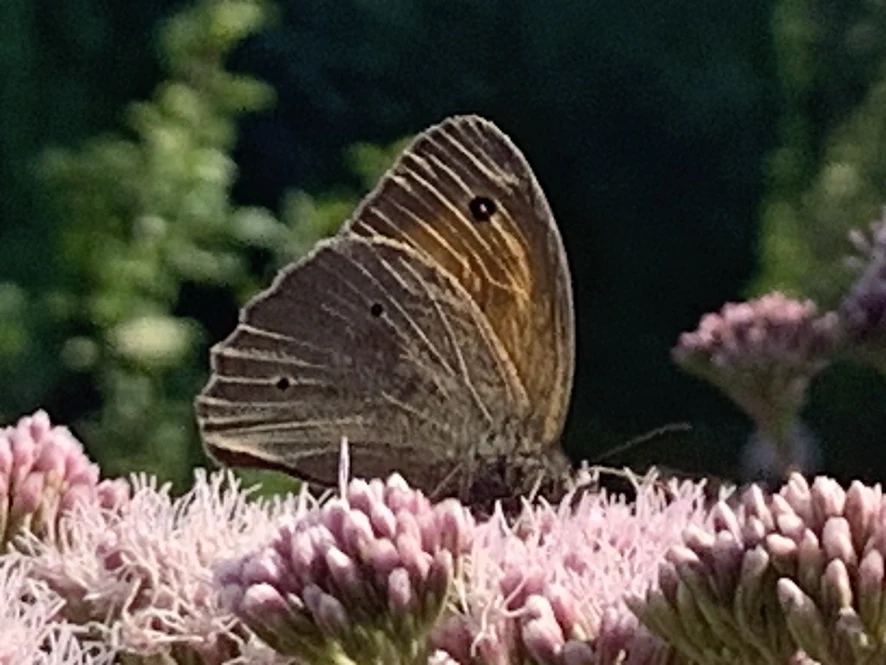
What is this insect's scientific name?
Maniola jurtina
